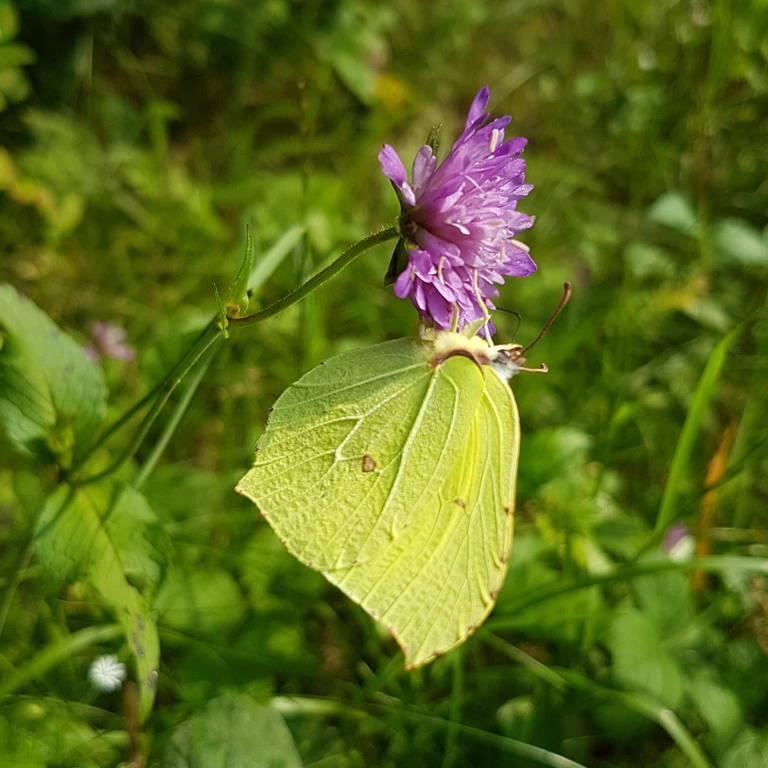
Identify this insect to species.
Gonepteryx rhamni
